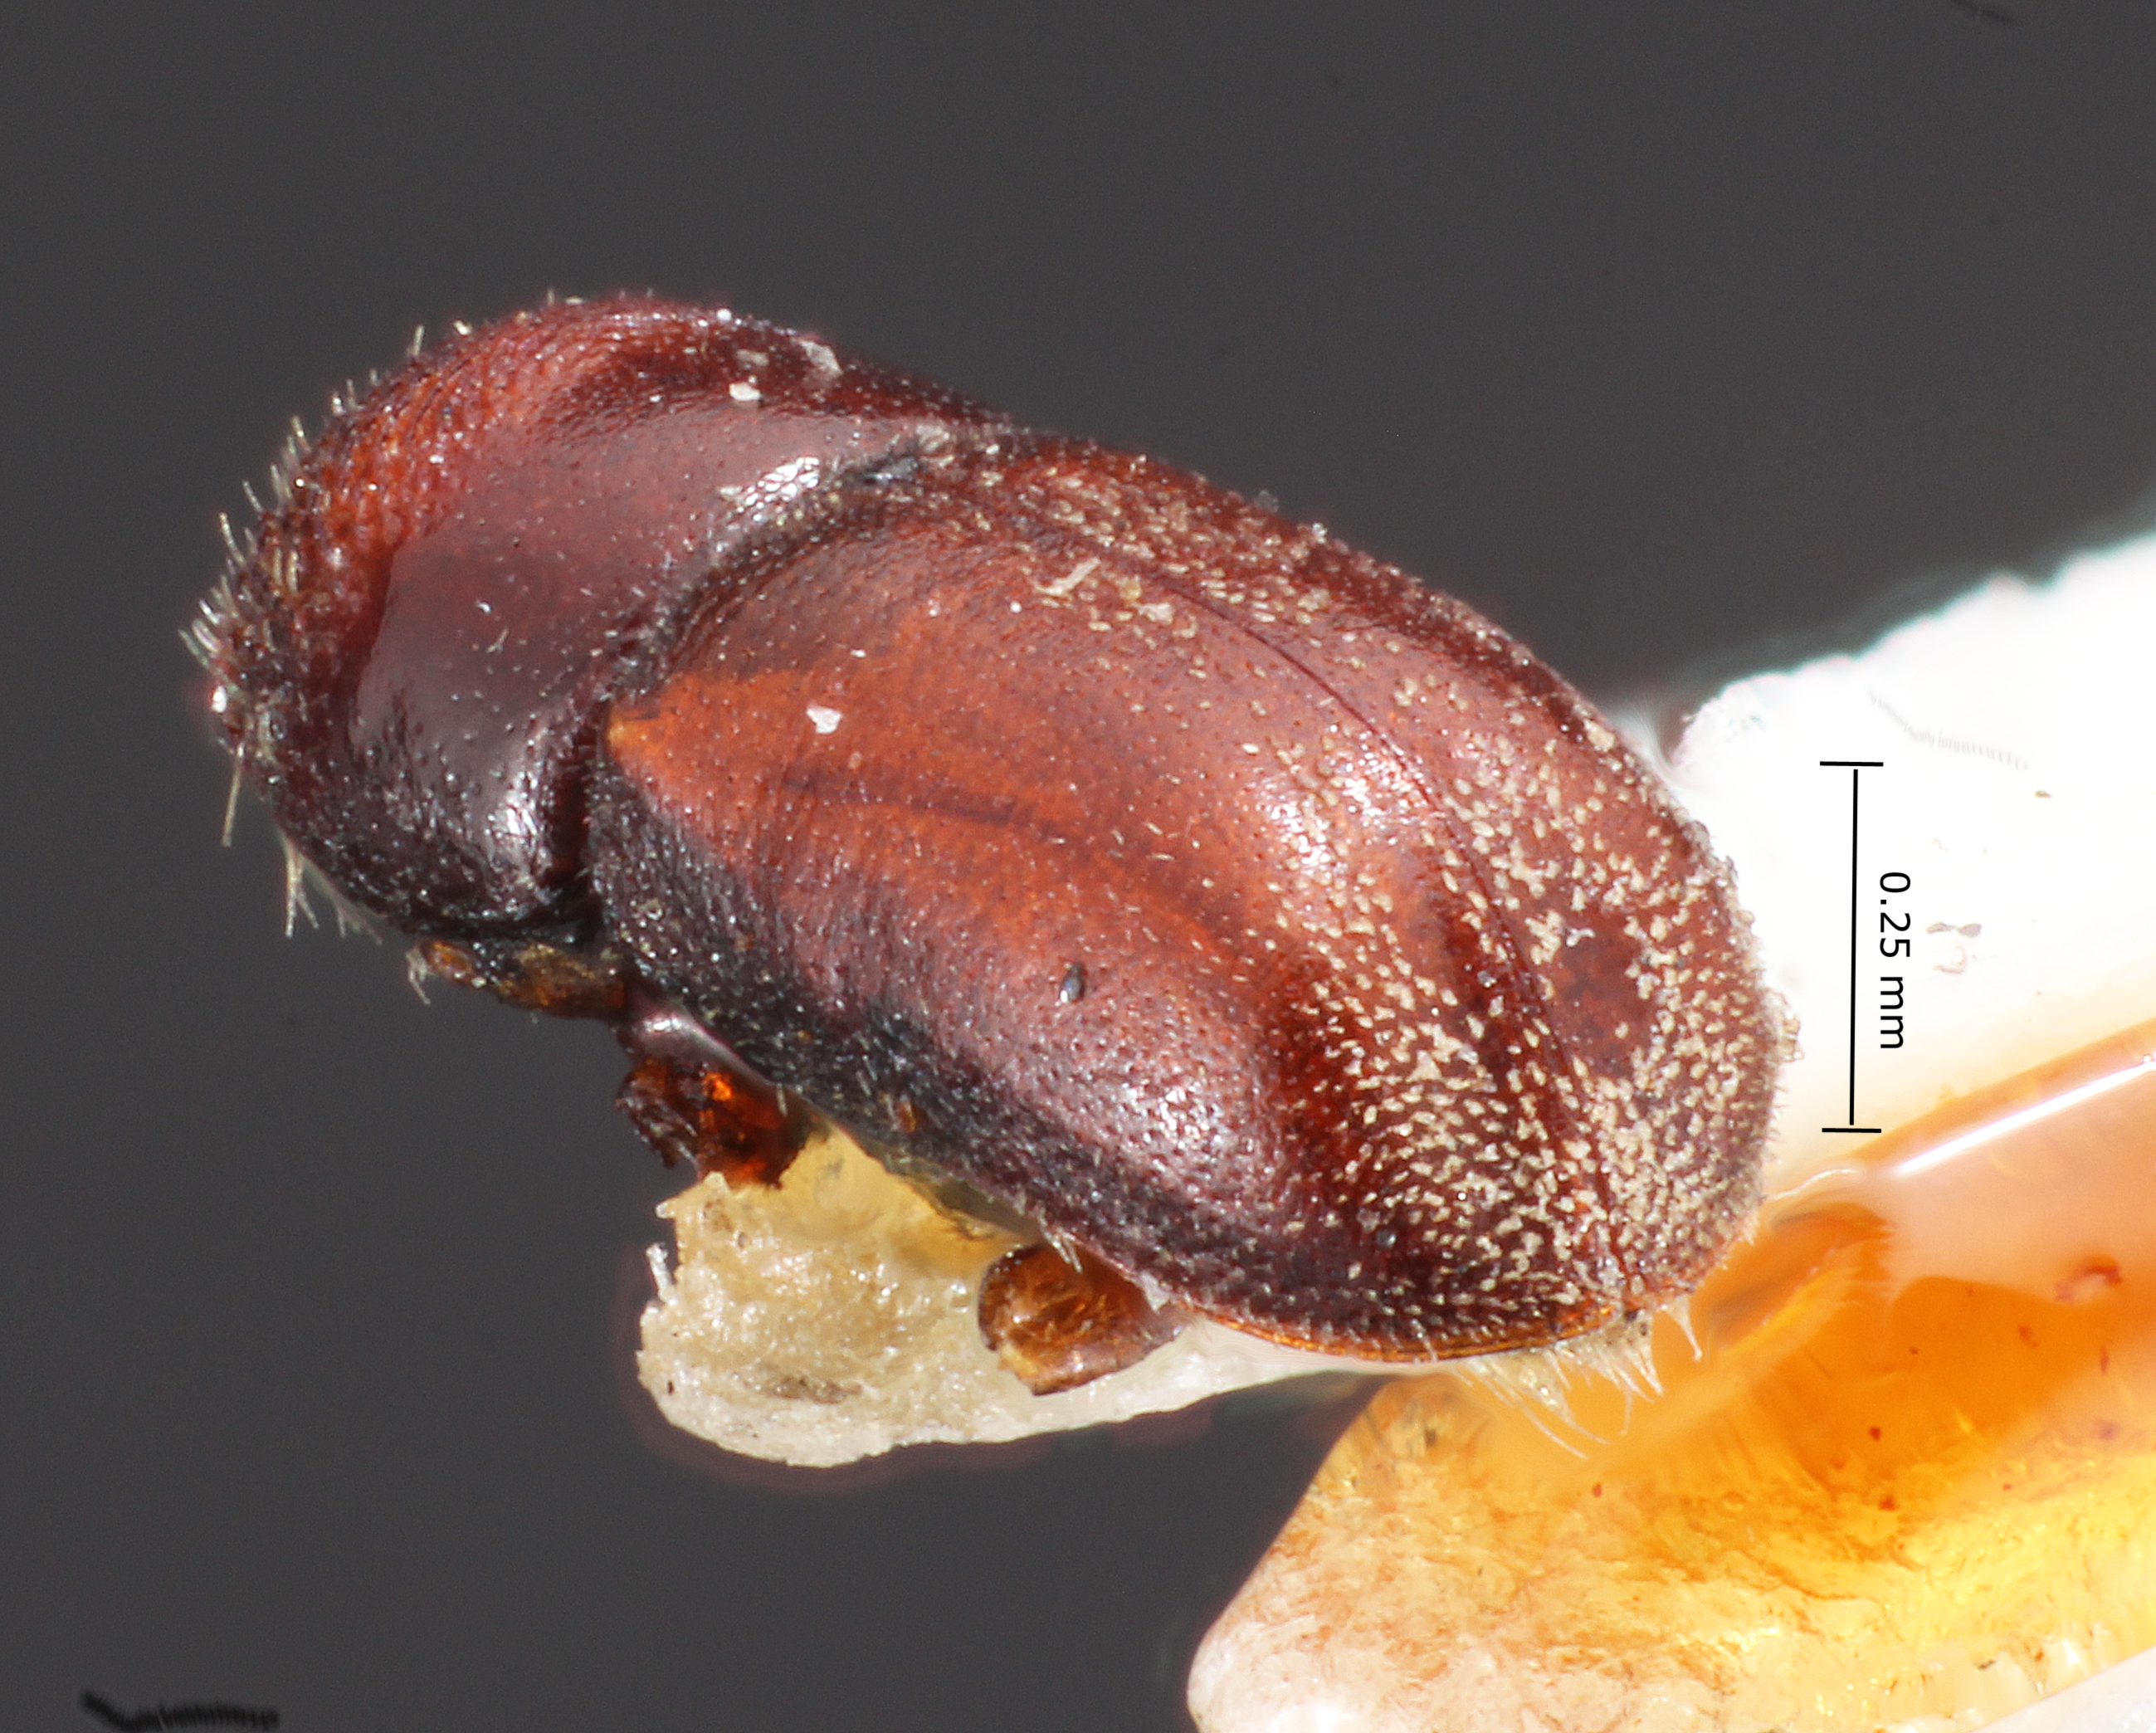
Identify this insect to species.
Pseudopityophthorus pulvereus
